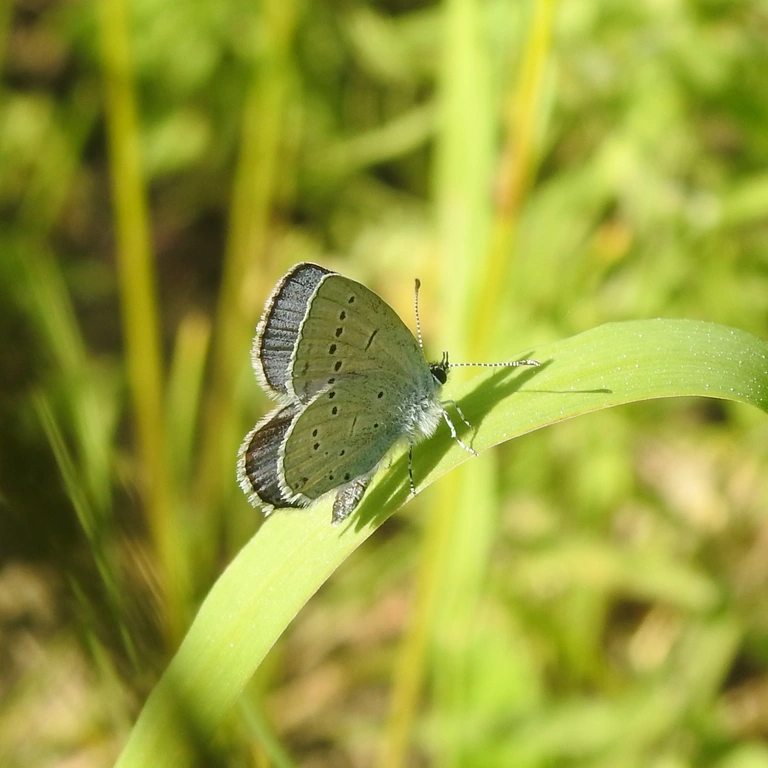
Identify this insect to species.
Cupido decolorata (also Elkalyce decolorata)
